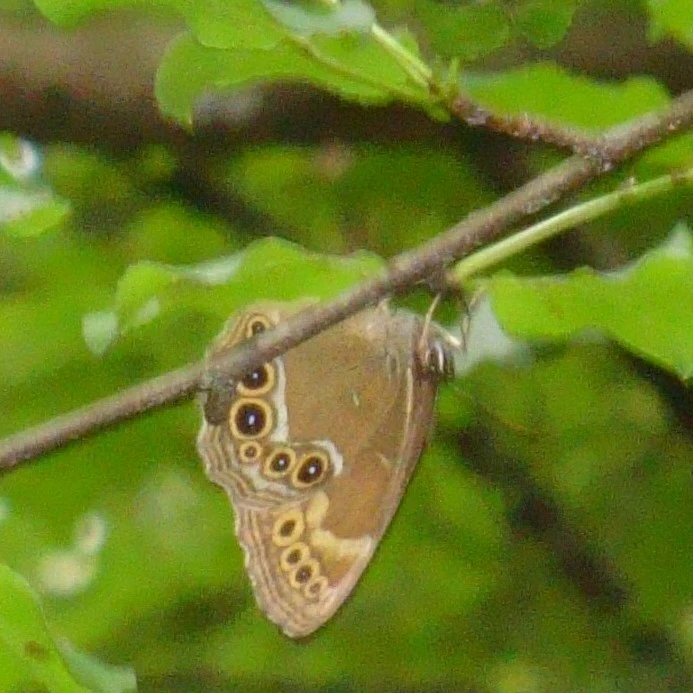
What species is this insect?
Lopinga achine (also Pararge achine)
